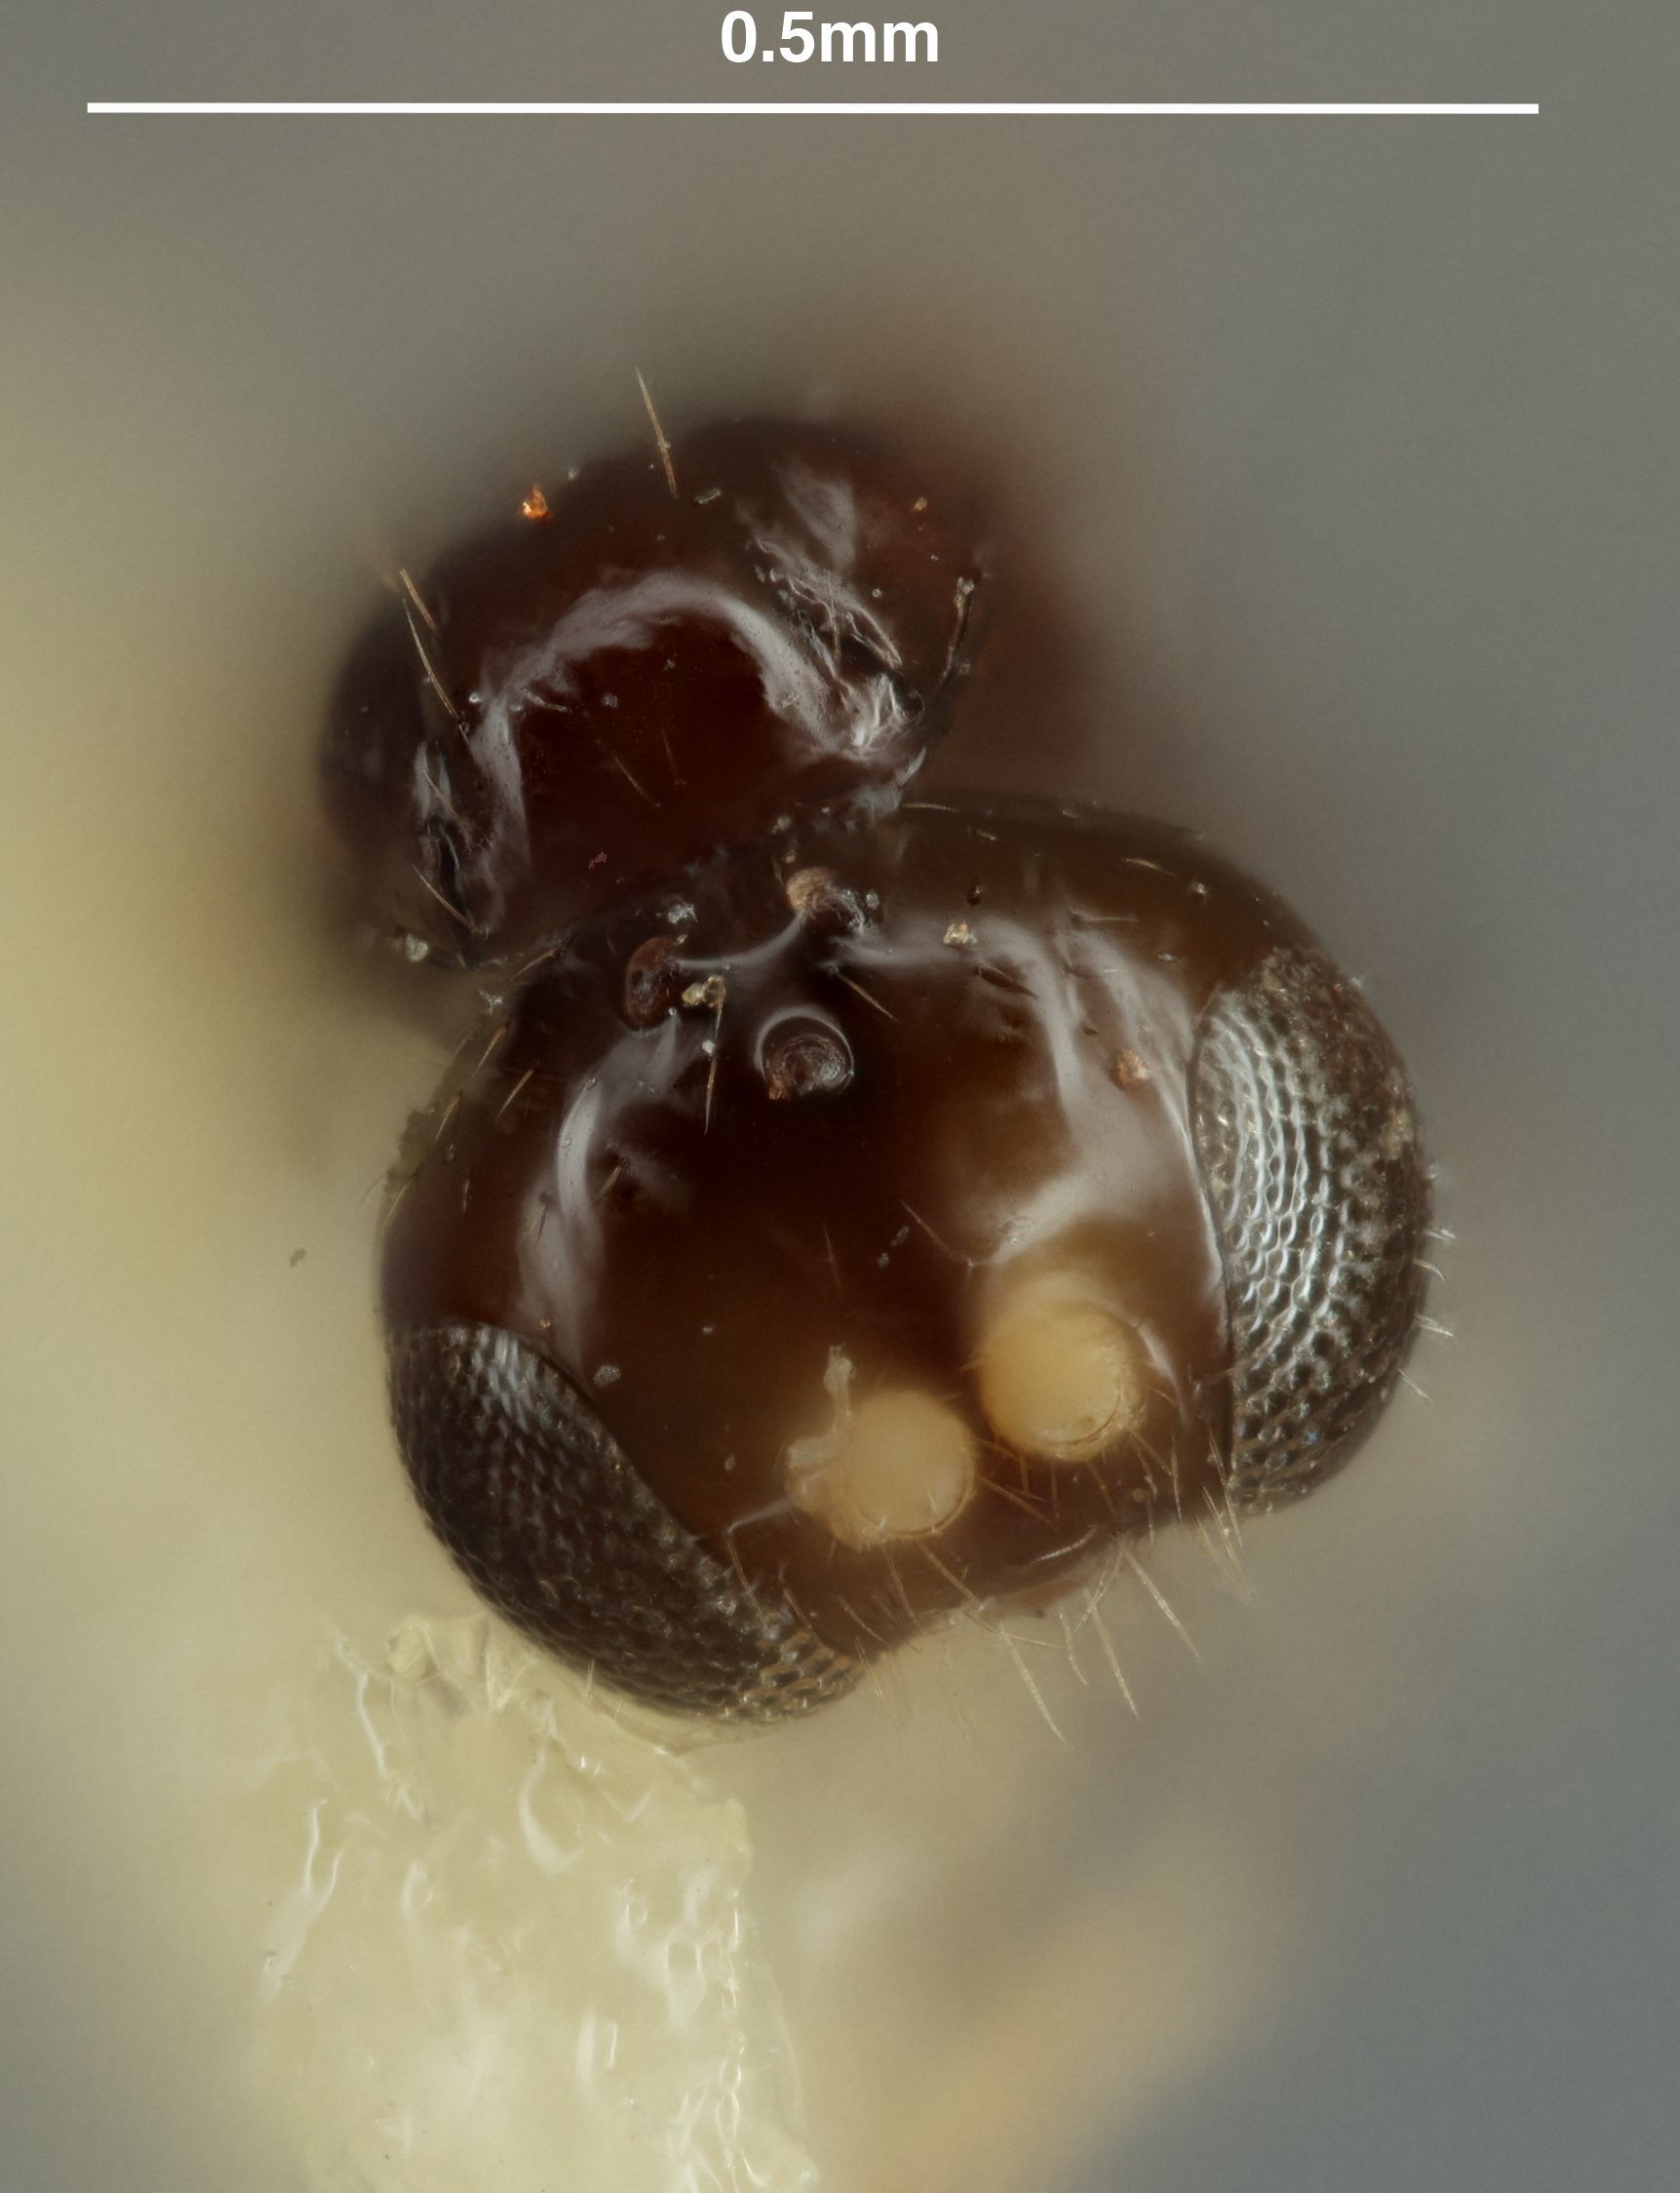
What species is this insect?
Trioxys brunnescens
